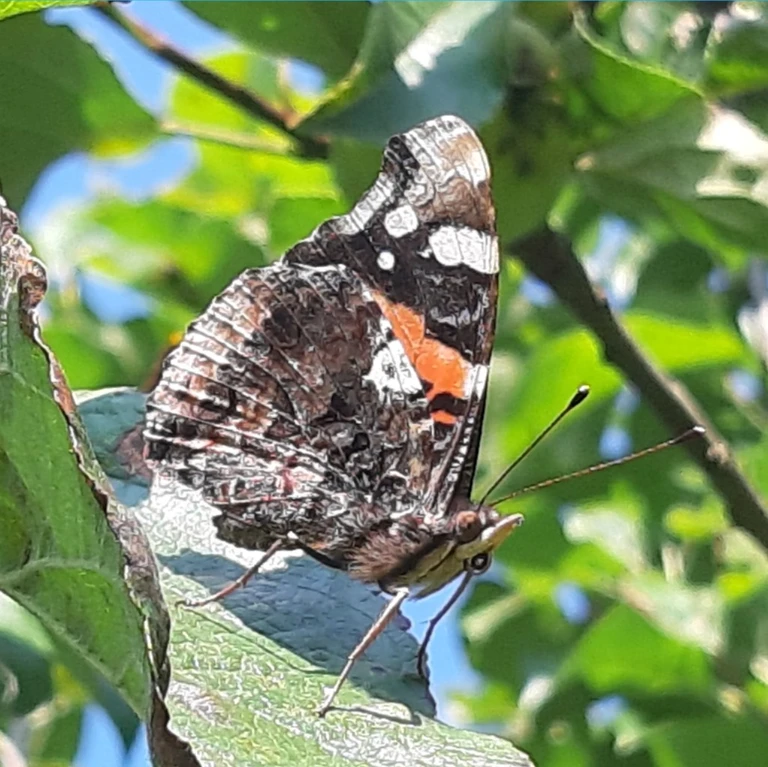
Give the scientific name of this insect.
Vanessa atalanta
